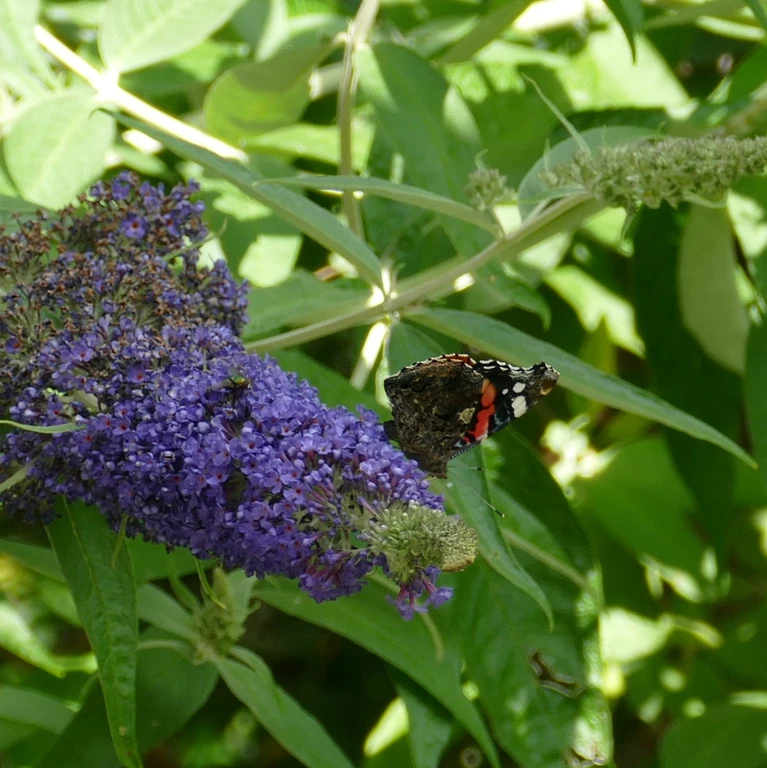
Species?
Vanessa atalanta
